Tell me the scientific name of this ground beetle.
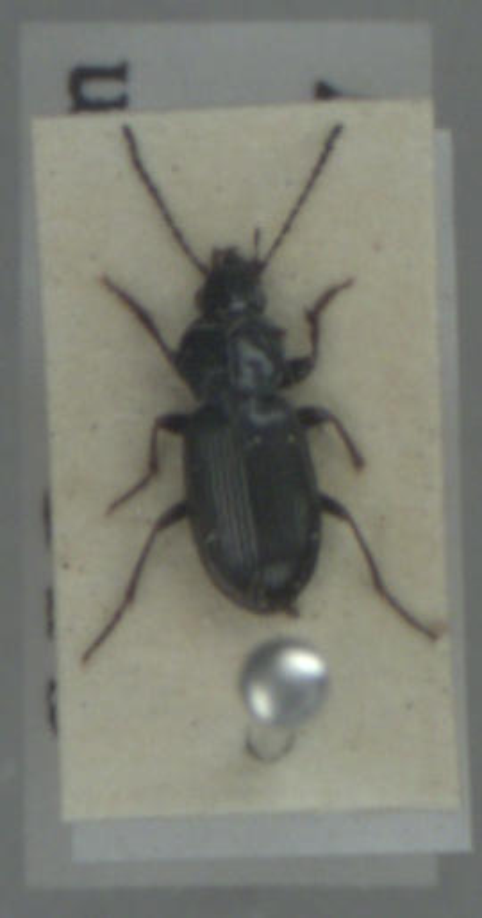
Pterostichus diligens
